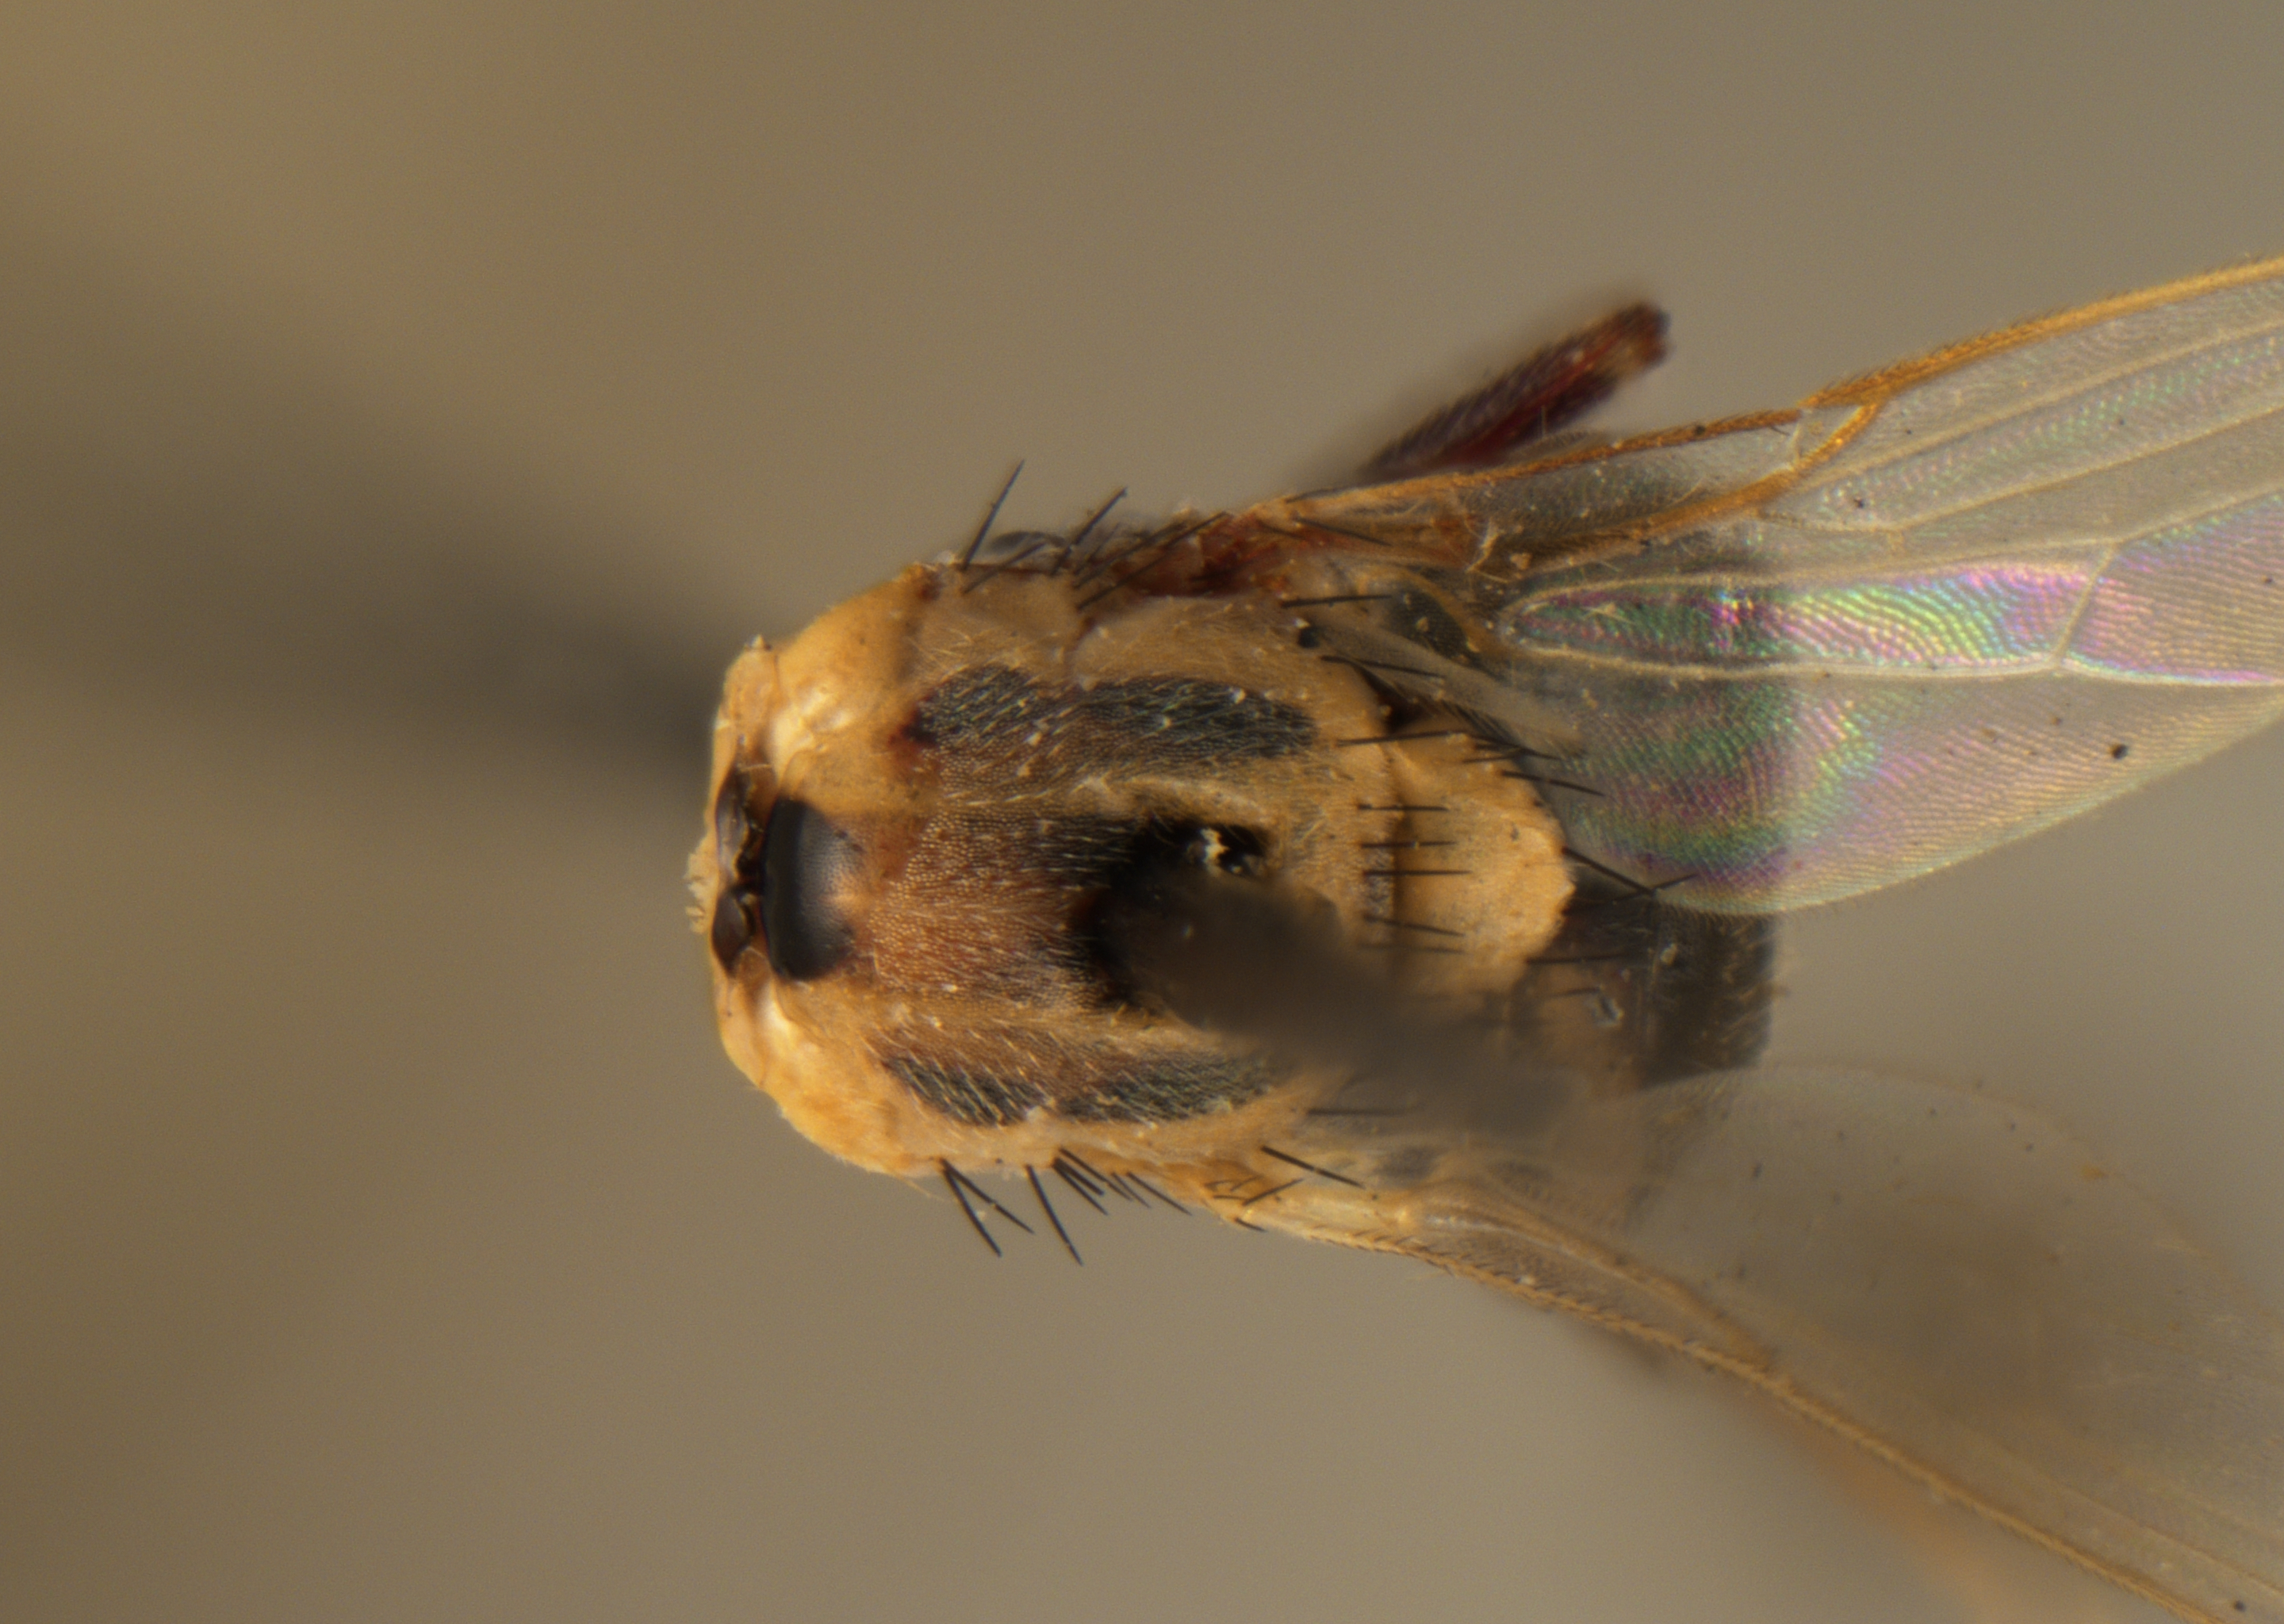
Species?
Eugaurax floridensis
